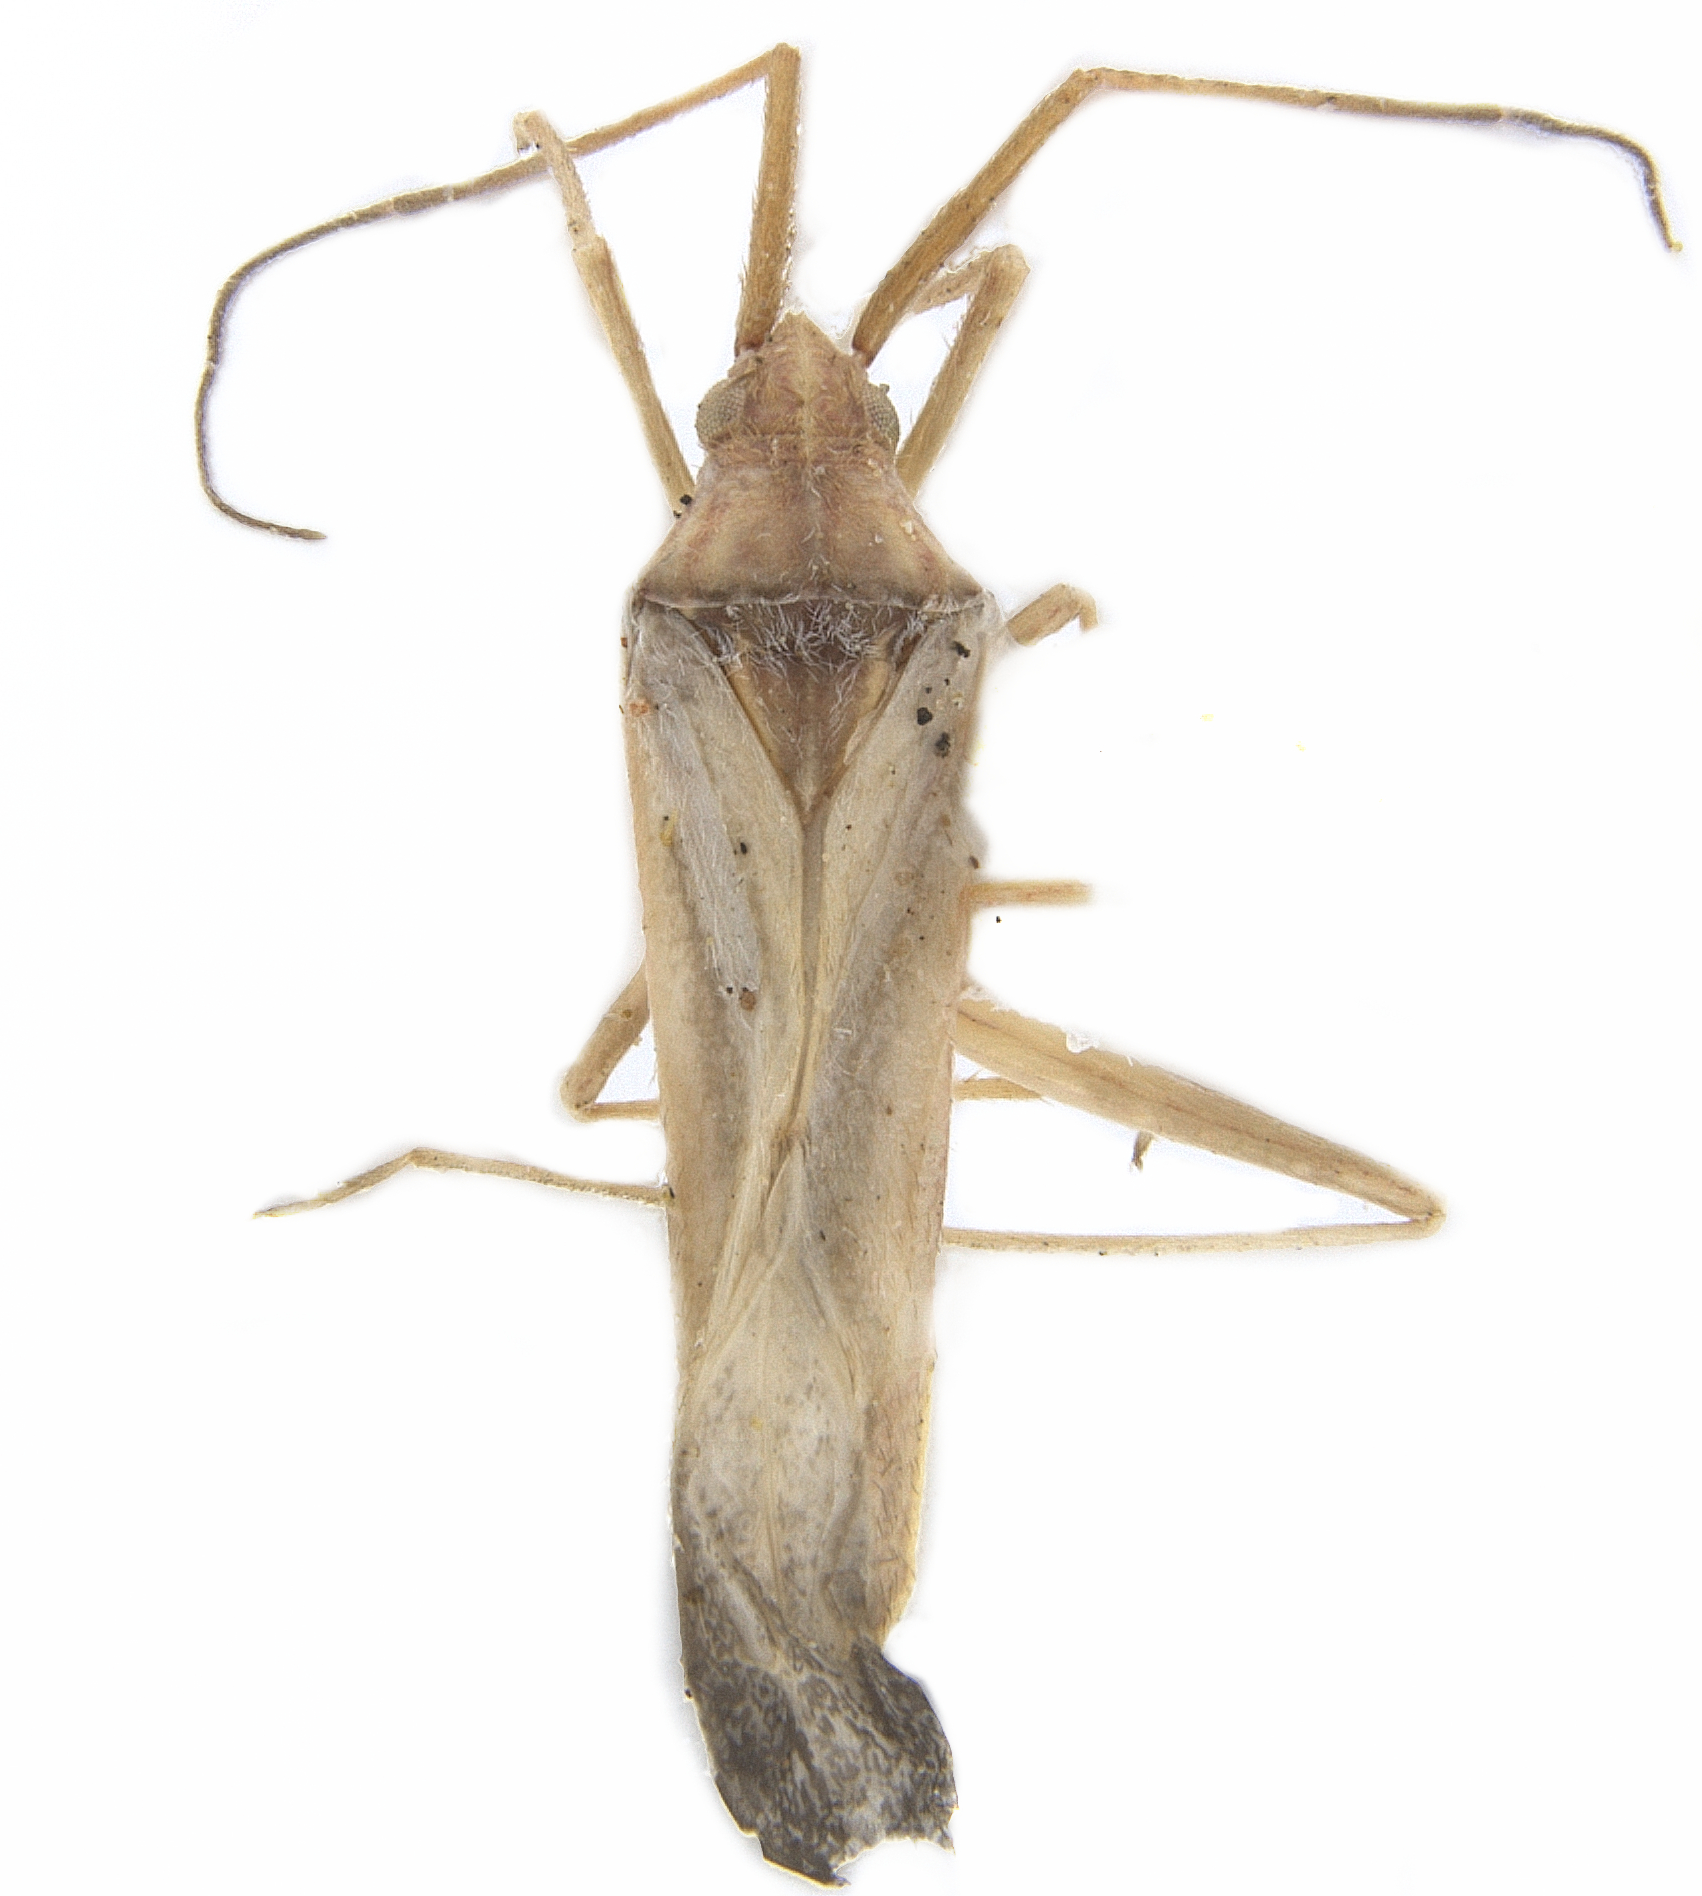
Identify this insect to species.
Gracilimiris wheeleri
